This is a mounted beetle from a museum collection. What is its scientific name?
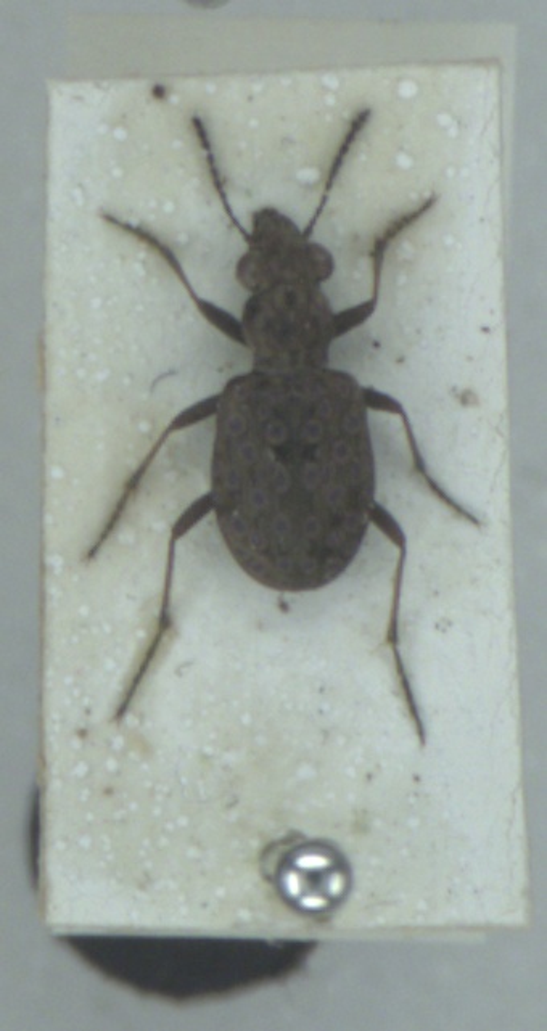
Elaphrus riparius
